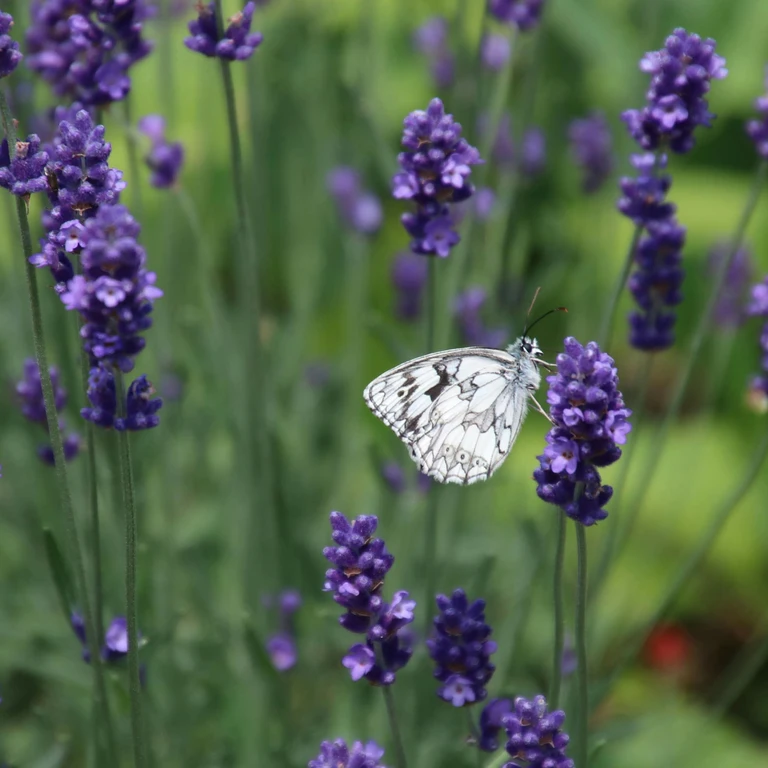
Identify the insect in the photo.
Melanargia galathea
